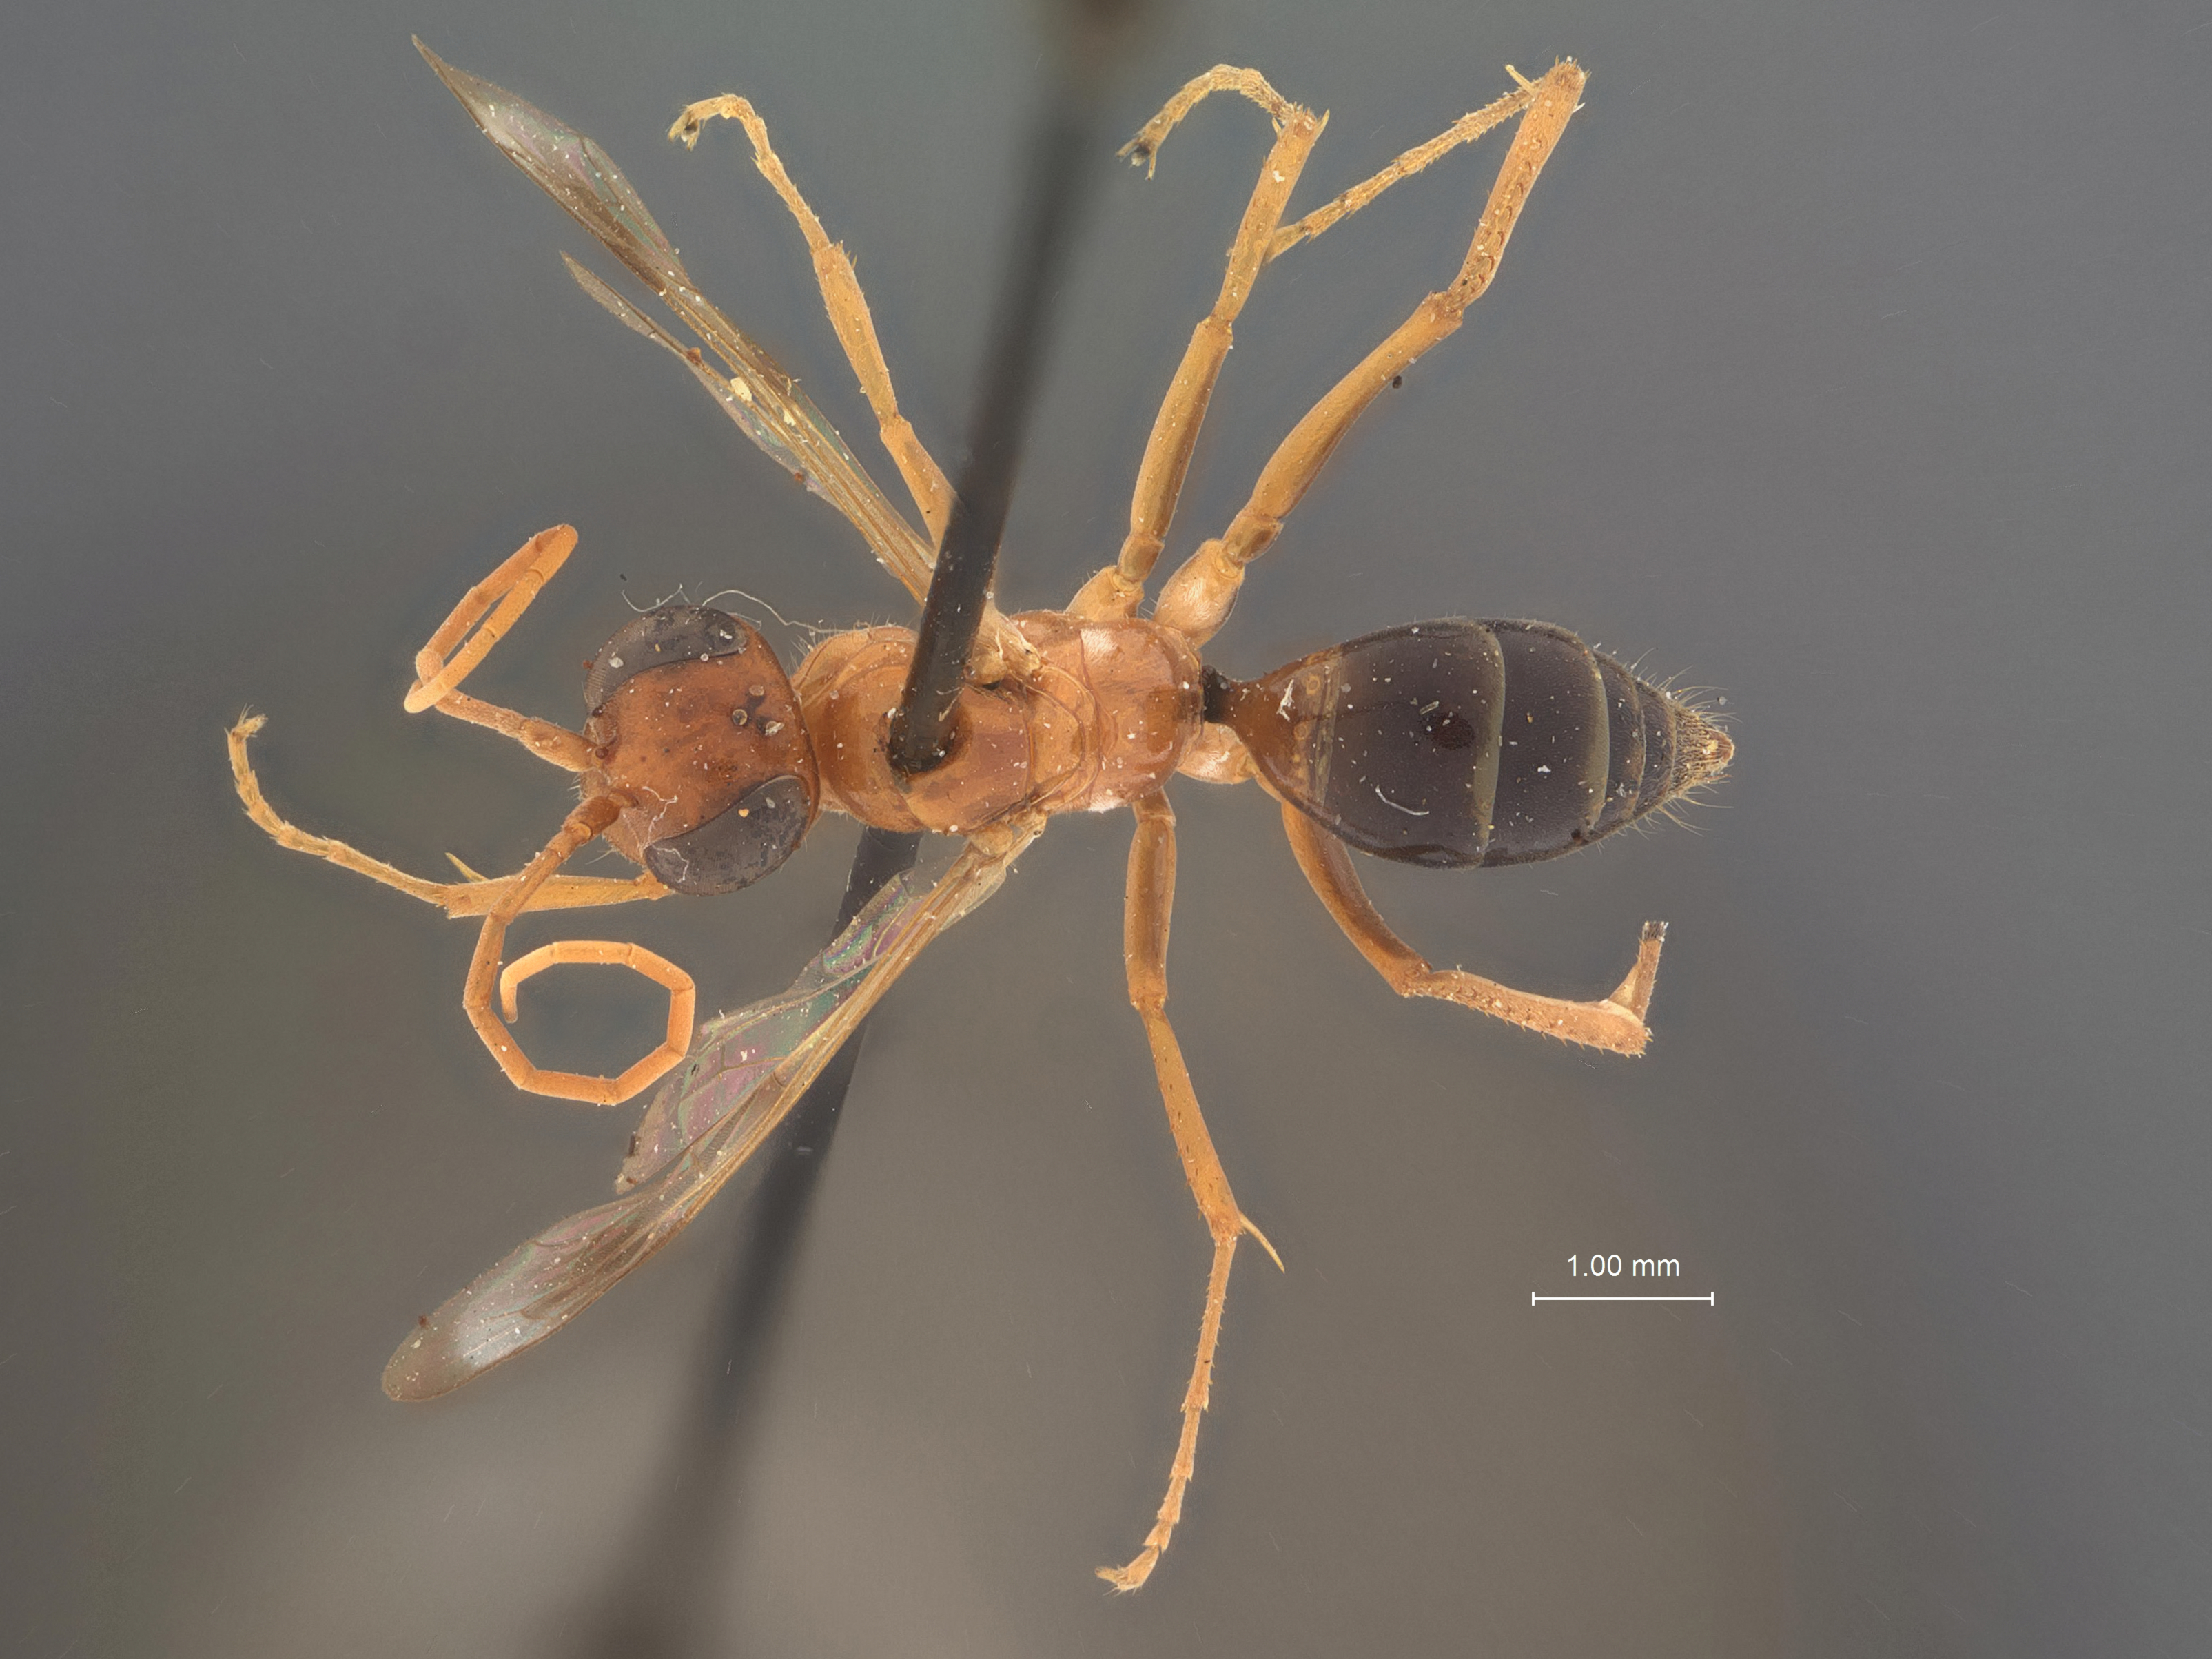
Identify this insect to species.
Ageniella faceta
